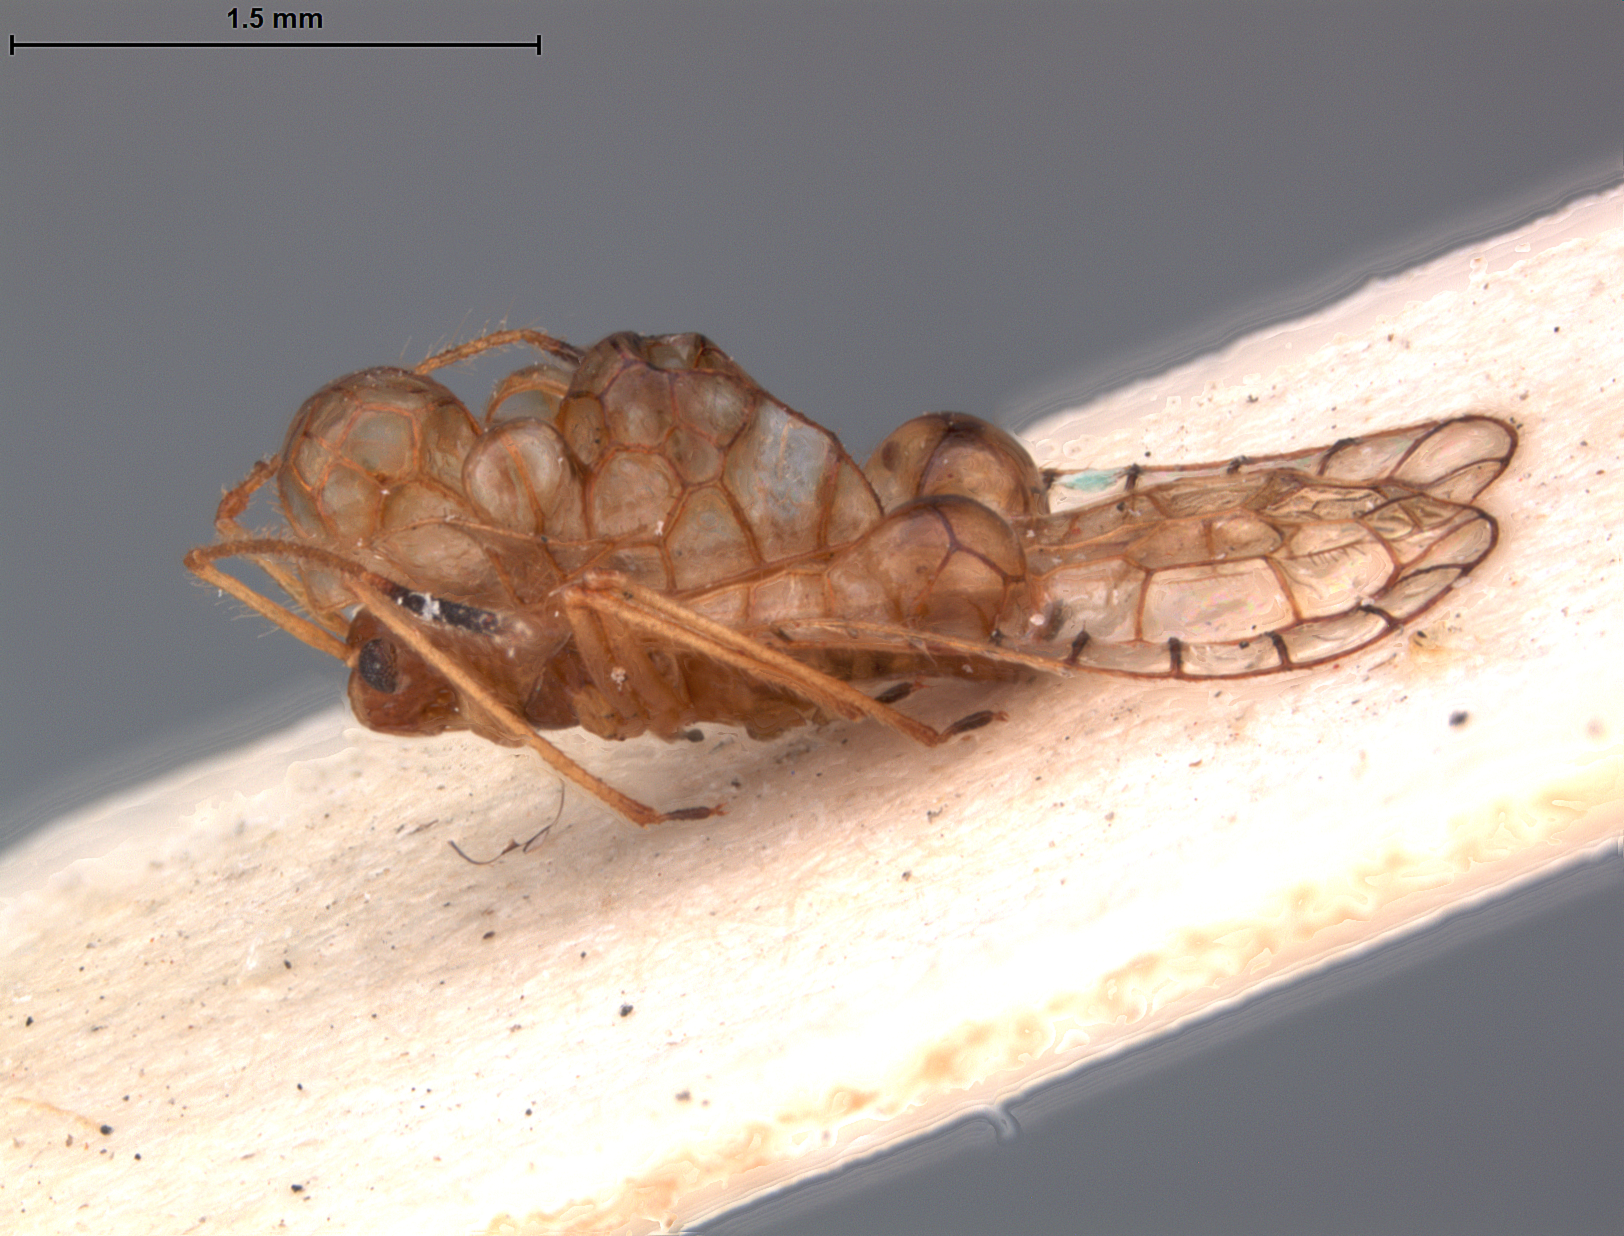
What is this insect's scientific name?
Habrochila iolana
